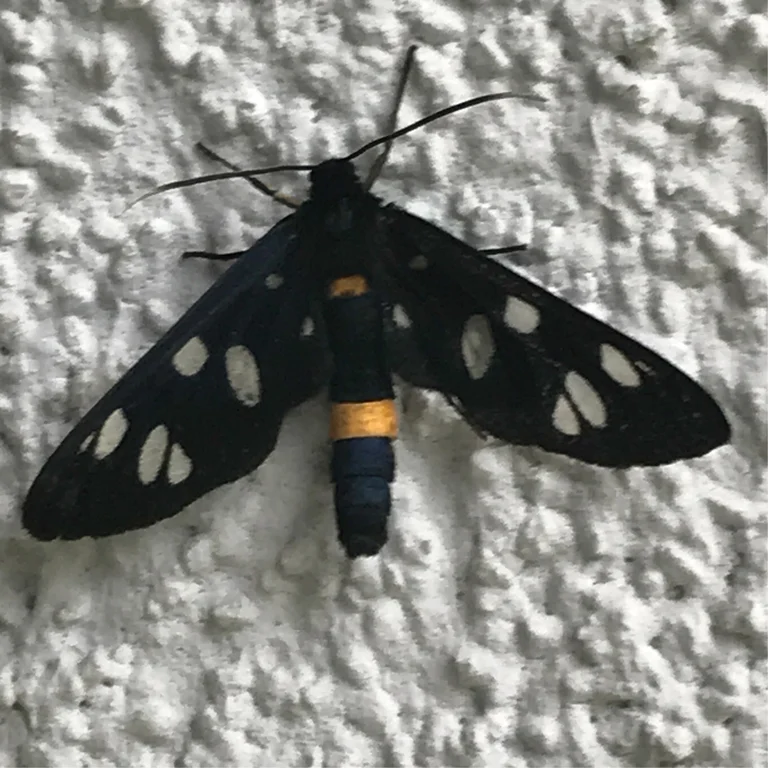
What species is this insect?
Amata phegea
